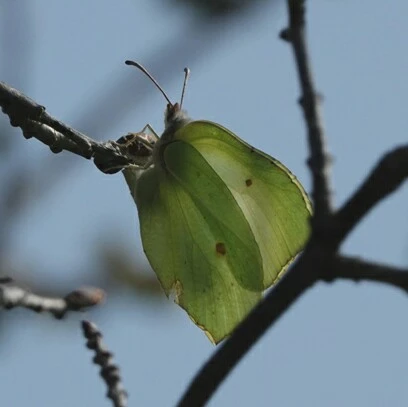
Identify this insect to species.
Gonepteryx rhamni
